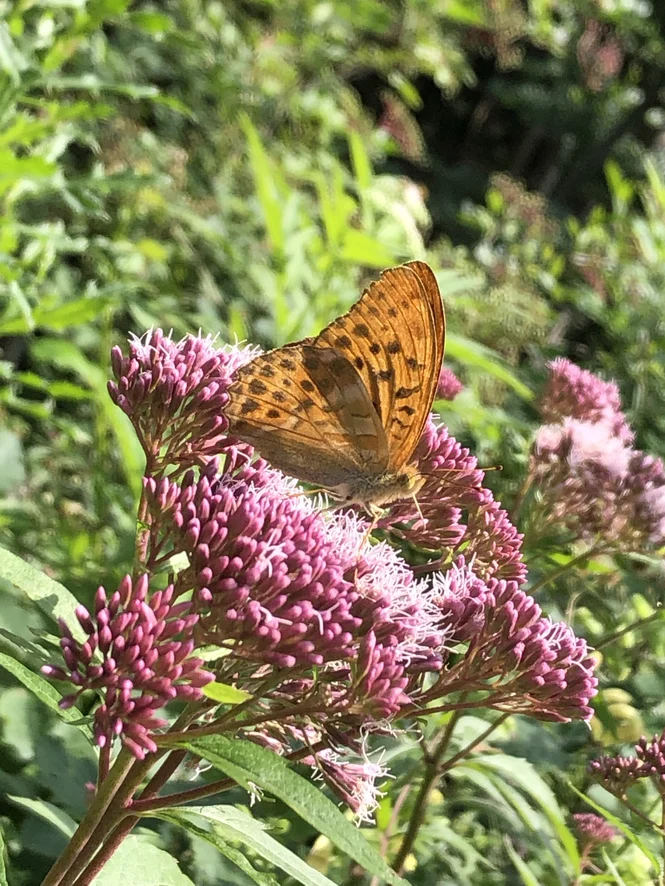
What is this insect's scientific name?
Argynnis paphia
